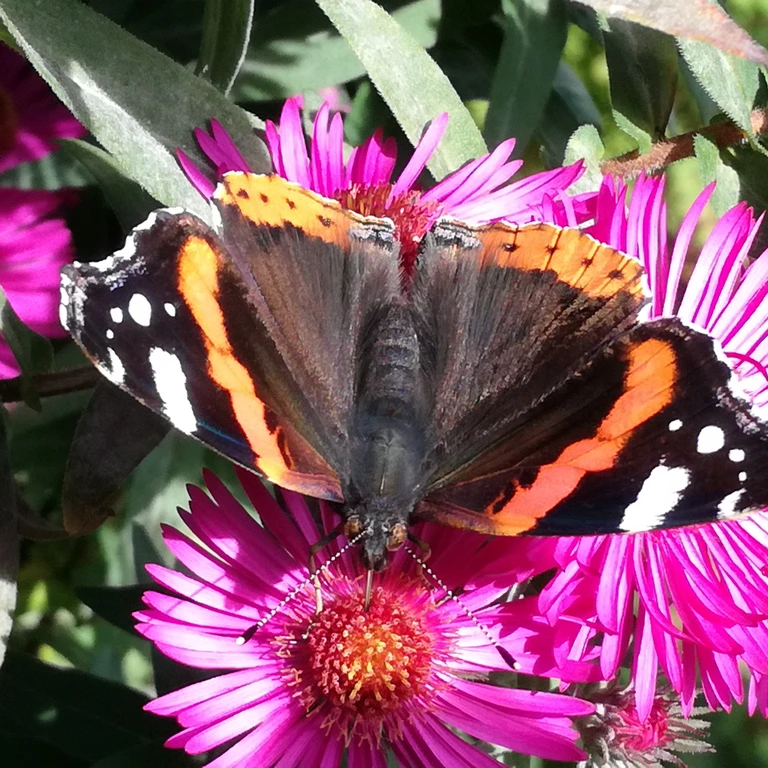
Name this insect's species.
Vanessa atalanta
